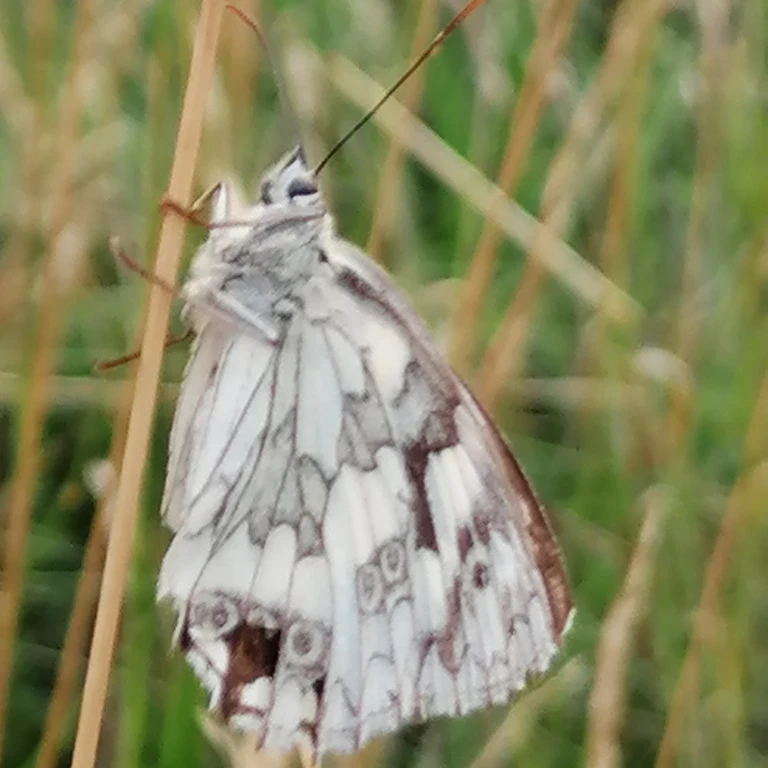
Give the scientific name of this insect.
Melanargia galathea
